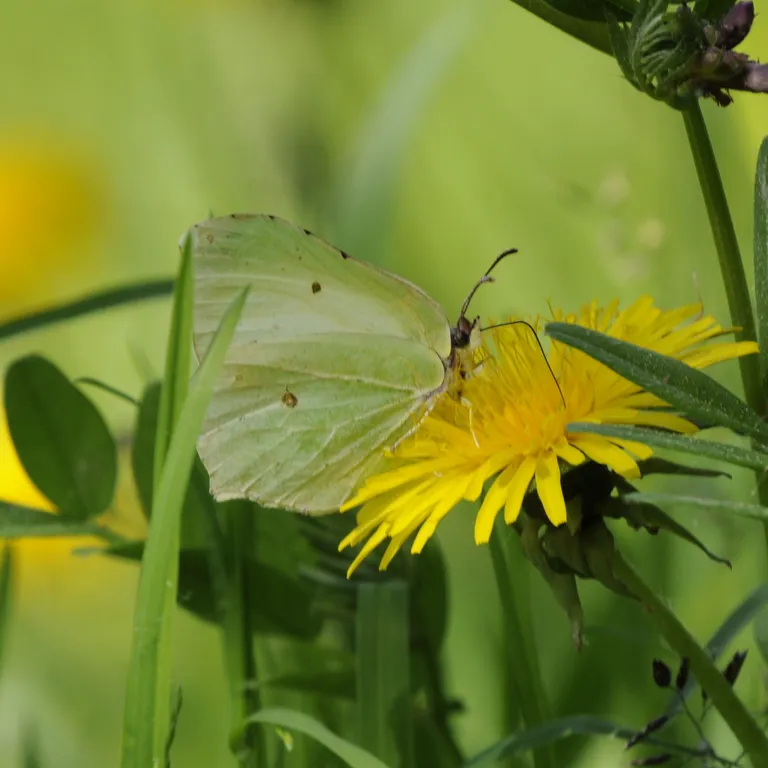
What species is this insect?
Gonepteryx rhamni
